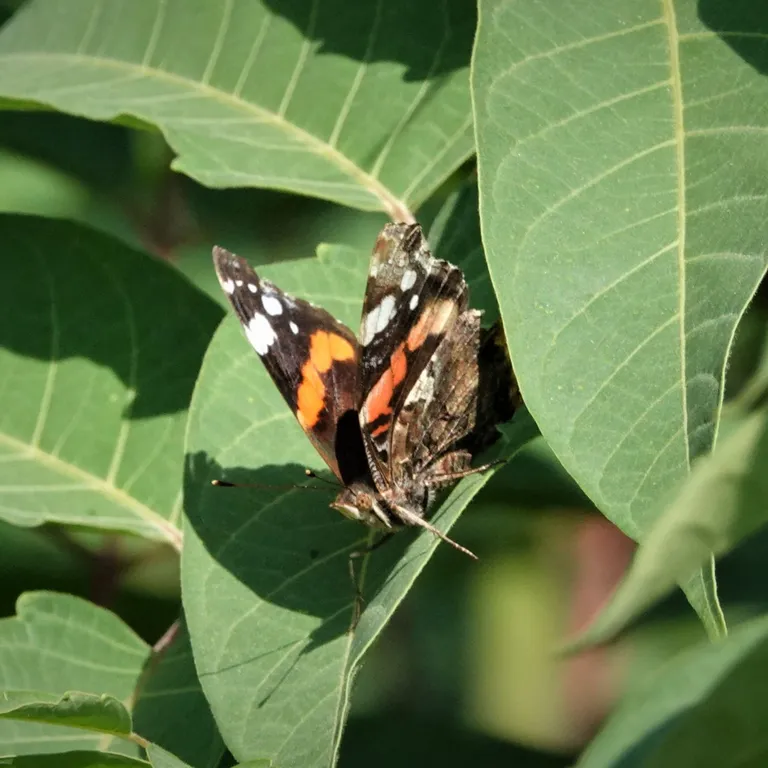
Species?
Vanessa atalanta
